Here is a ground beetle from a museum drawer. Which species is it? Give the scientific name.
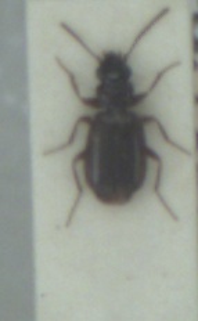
Syntomus truncatellus
